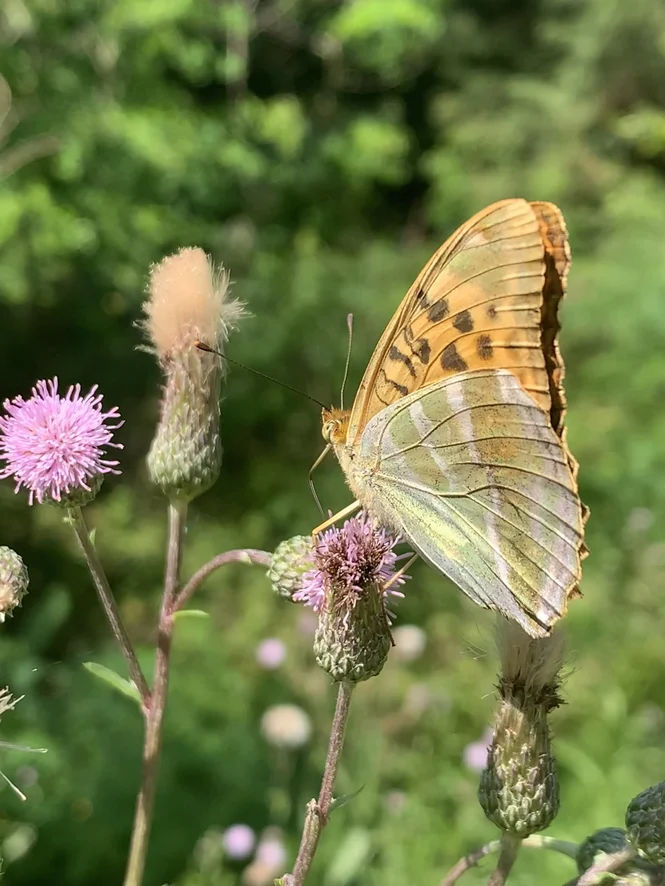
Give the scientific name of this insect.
Argynnis paphia
